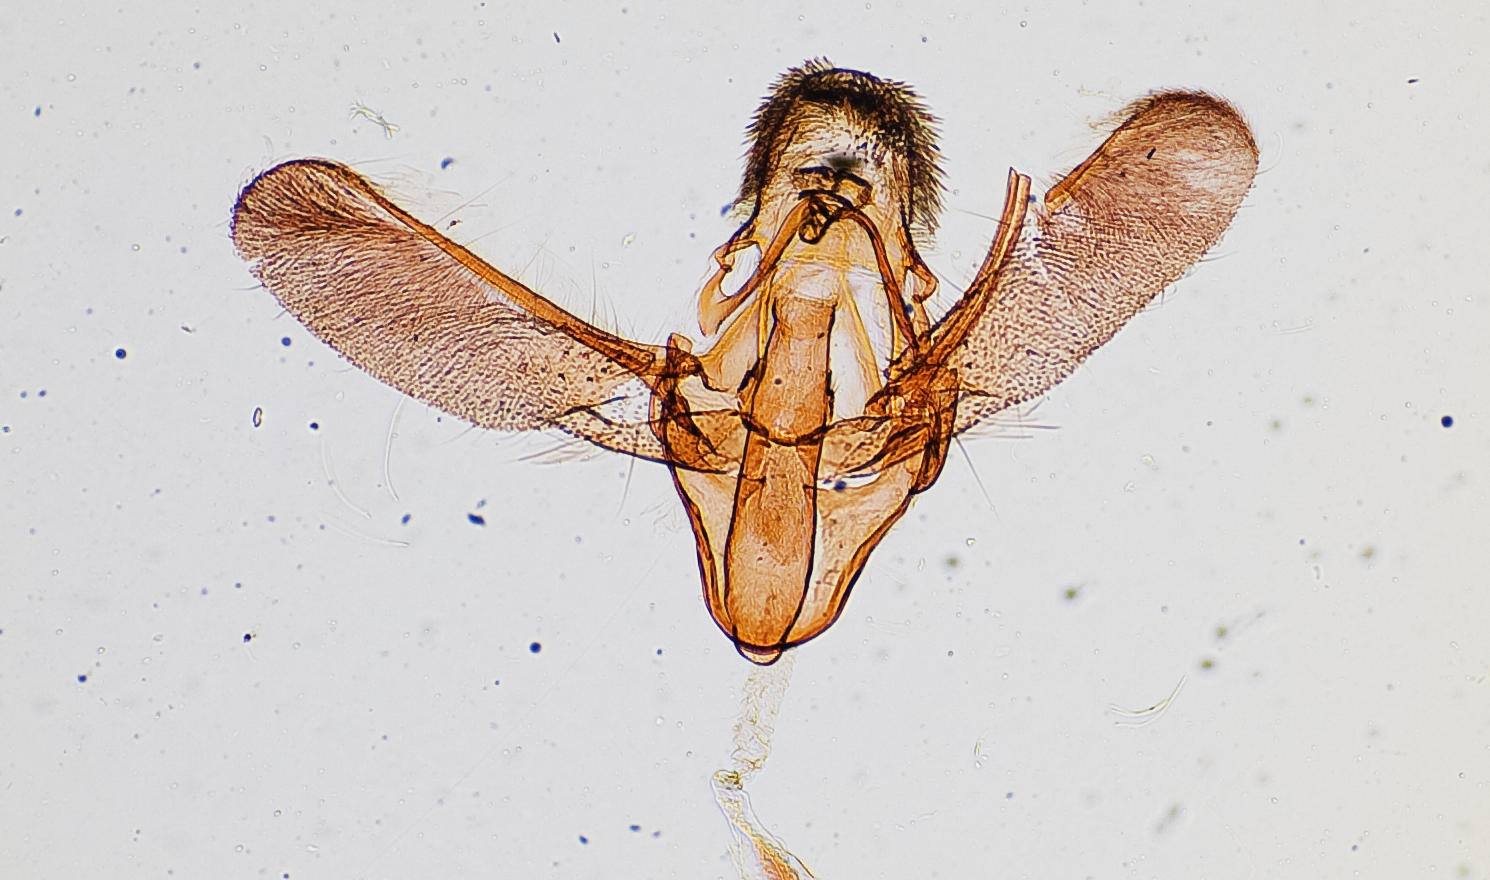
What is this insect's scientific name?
Bandera cupidinella
